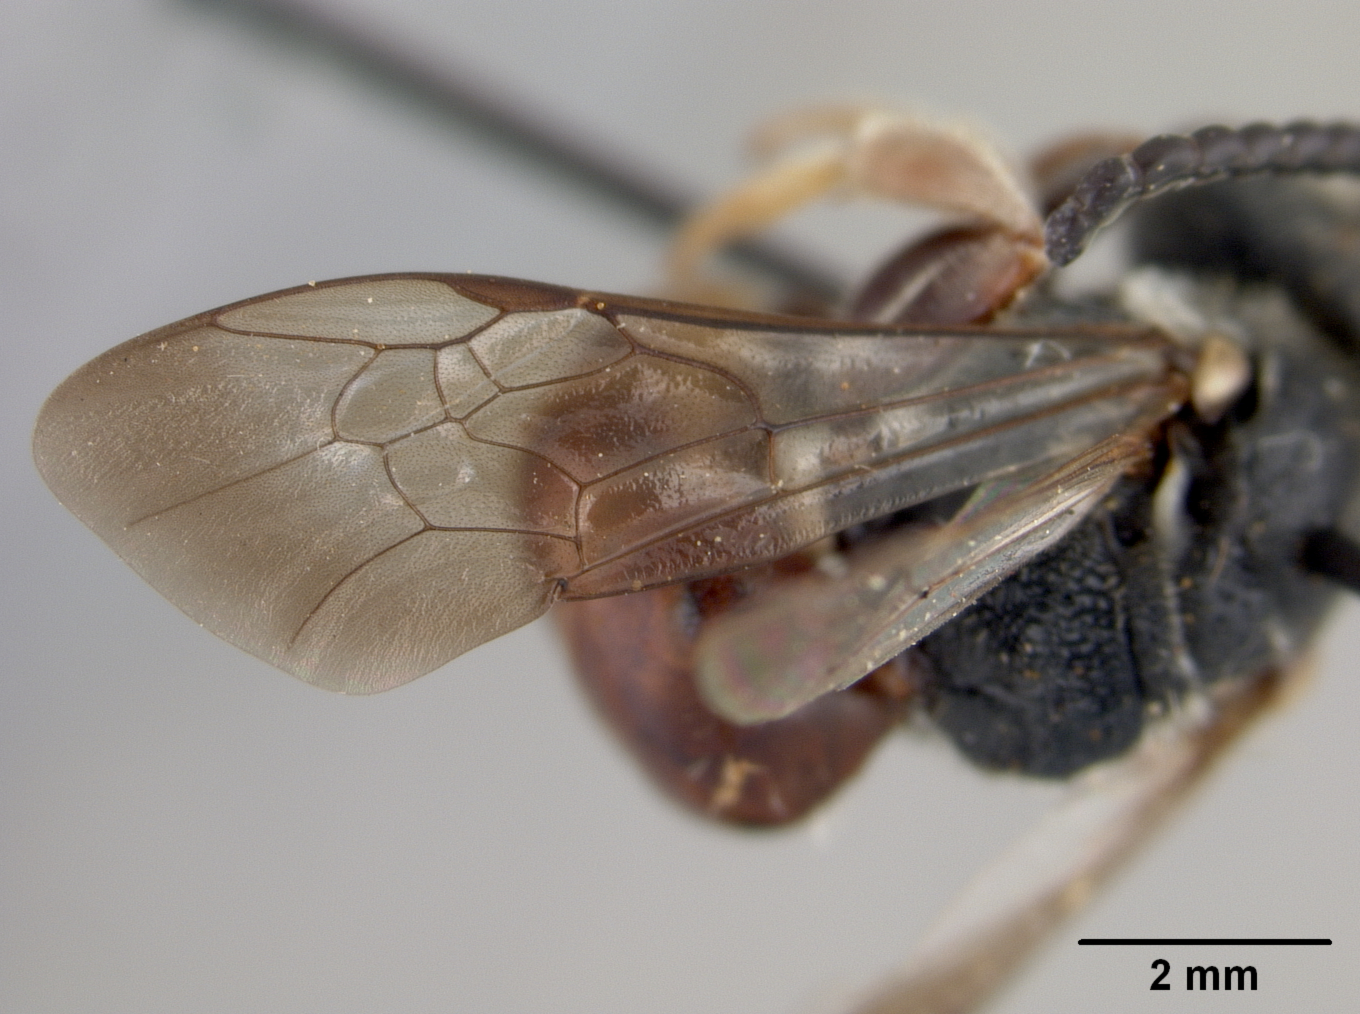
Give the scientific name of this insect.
Sphecodes atrescens
